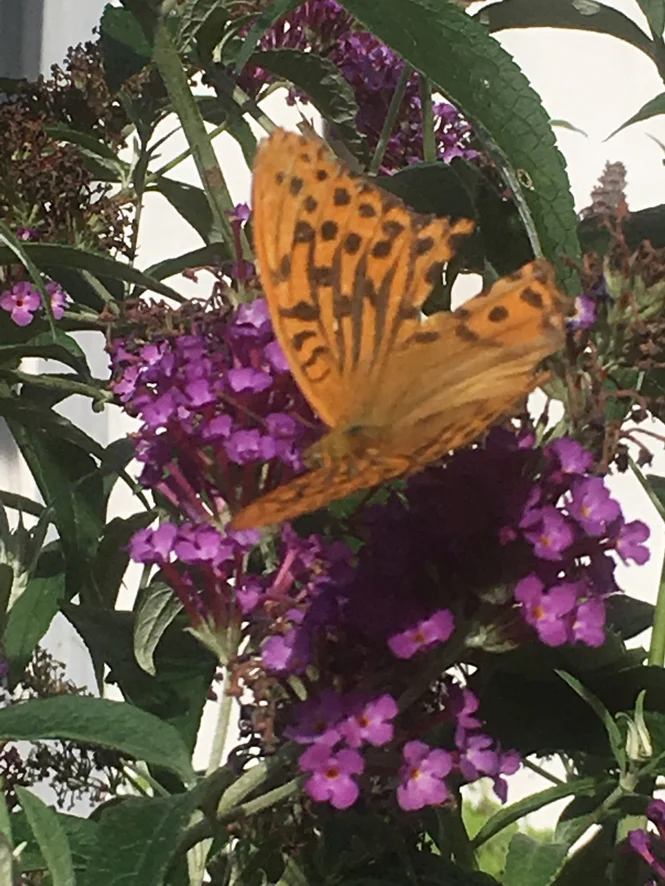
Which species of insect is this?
Argynnis paphia
